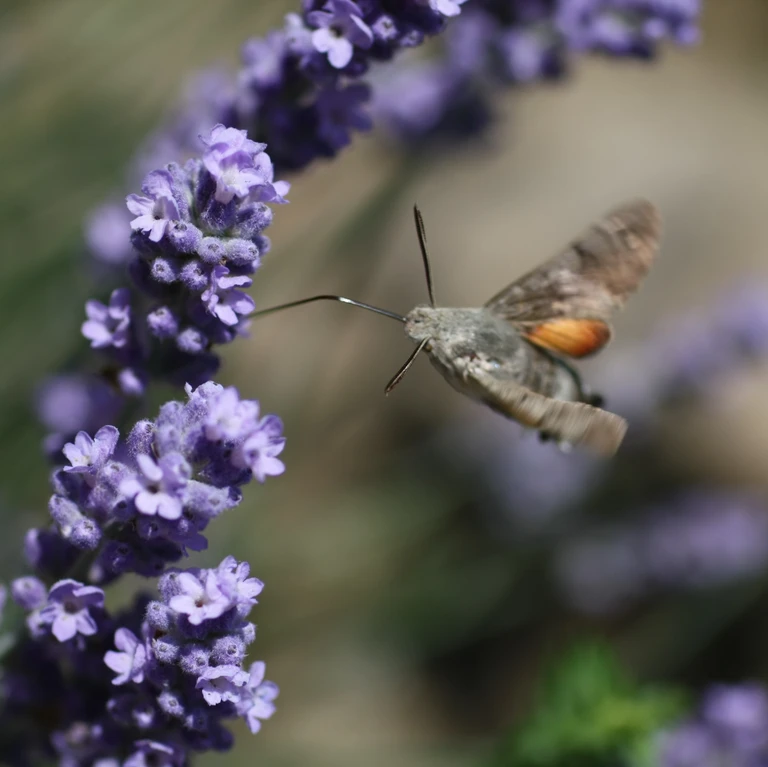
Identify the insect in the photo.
Macroglossum stellatarum
